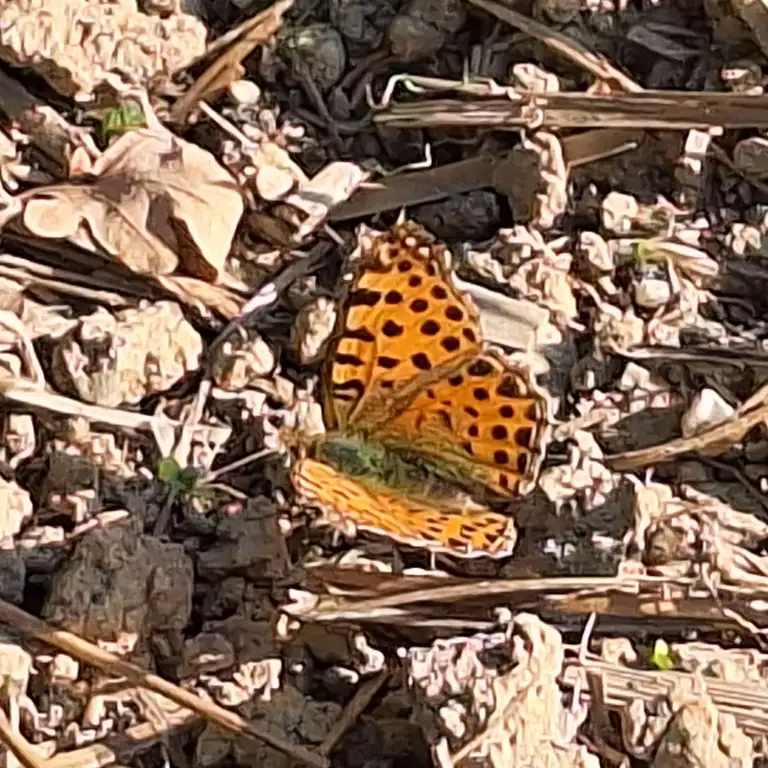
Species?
Issoria lathonia
